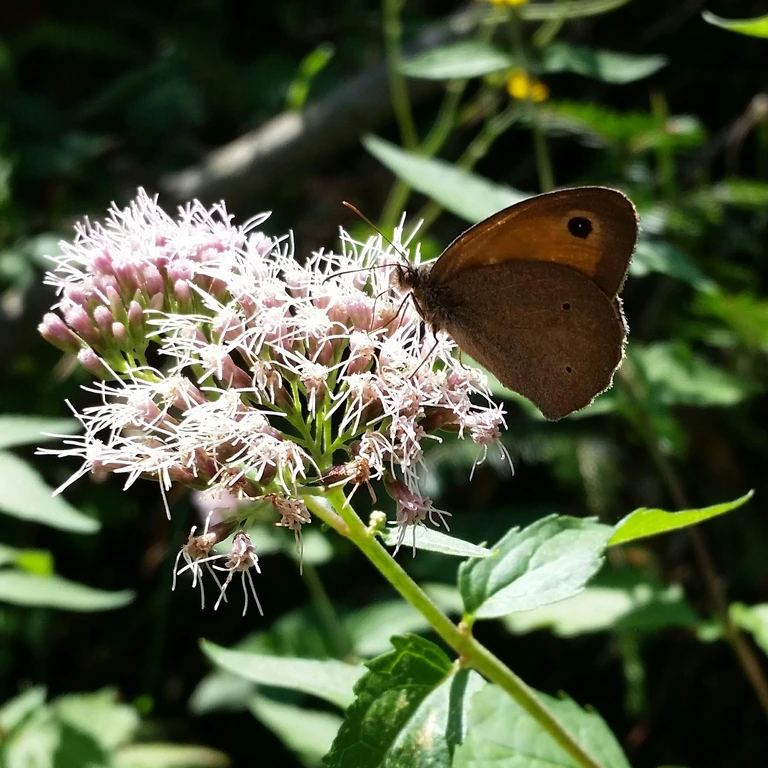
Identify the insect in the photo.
Maniola jurtina
